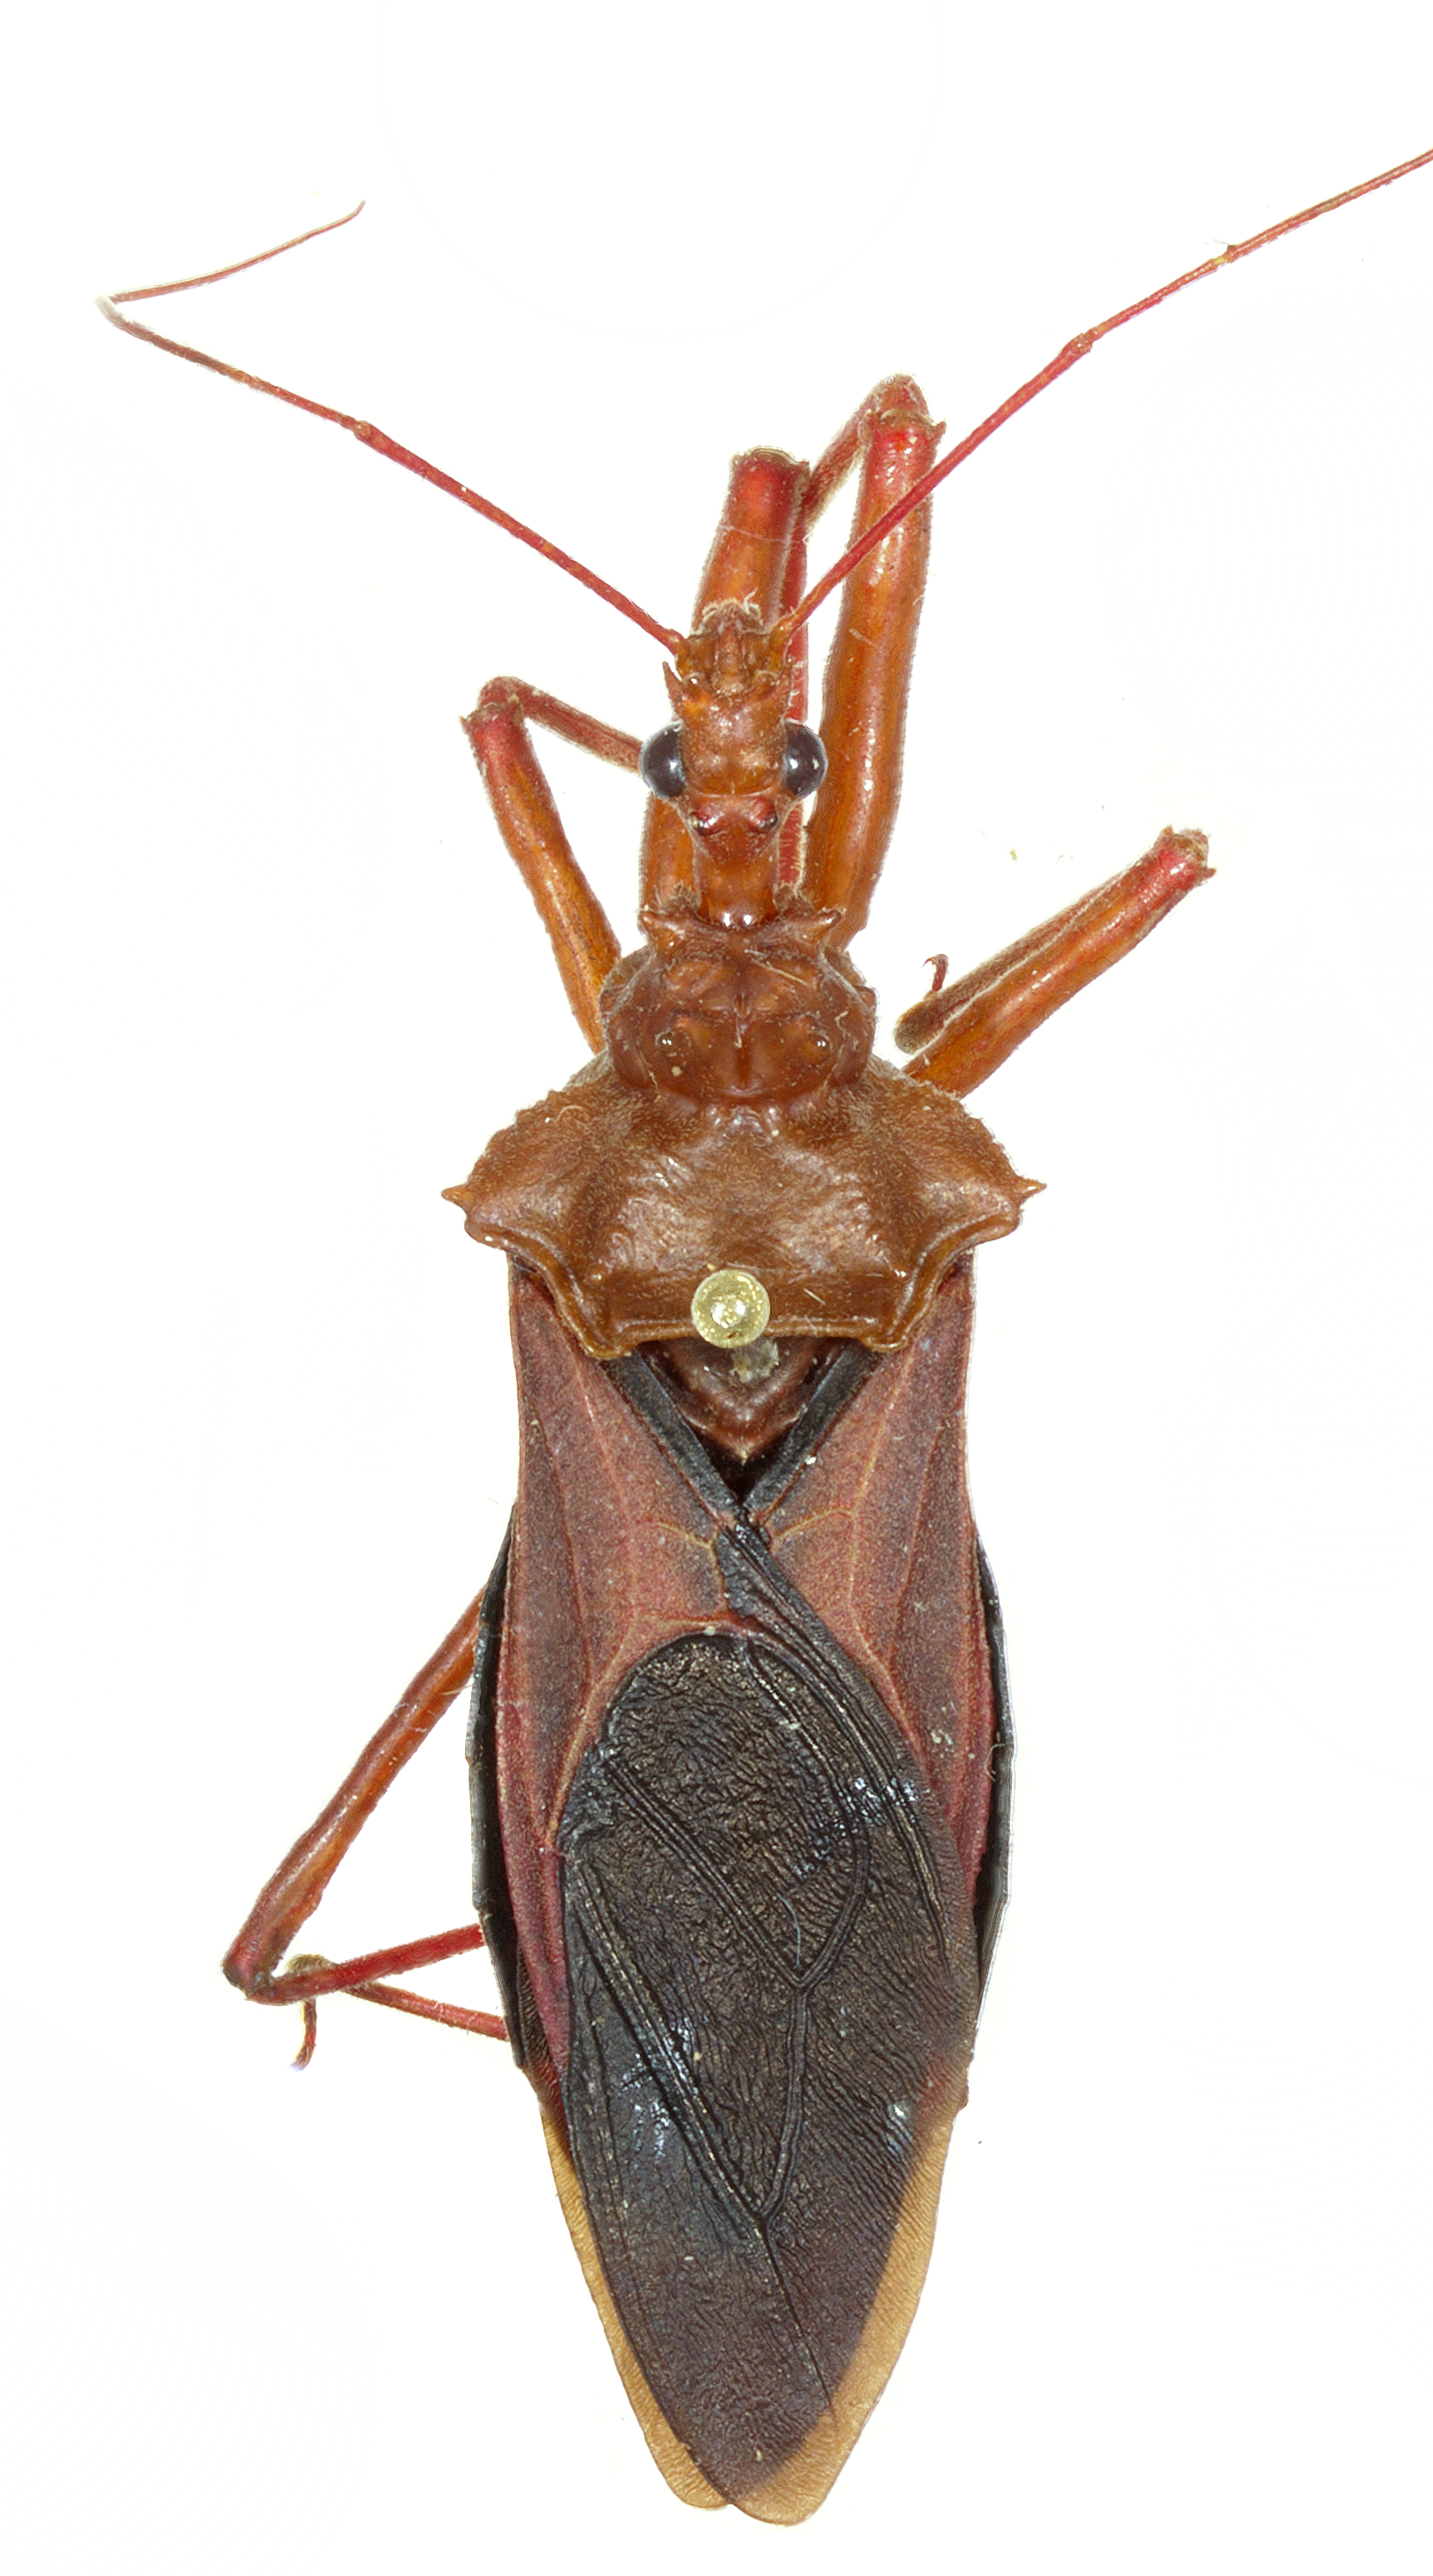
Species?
Erbessus grossus
